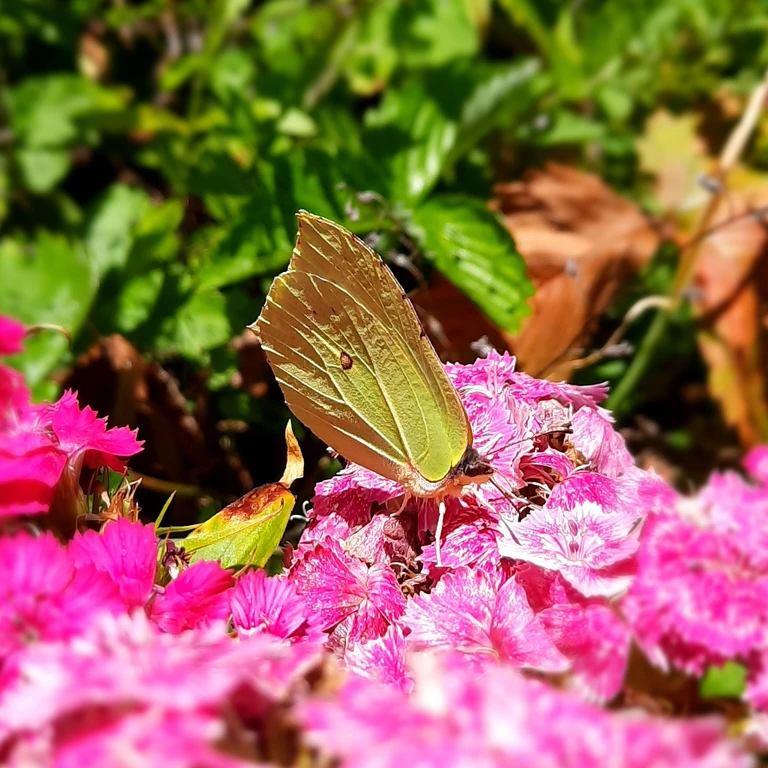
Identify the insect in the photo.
Gonepteryx rhamni
